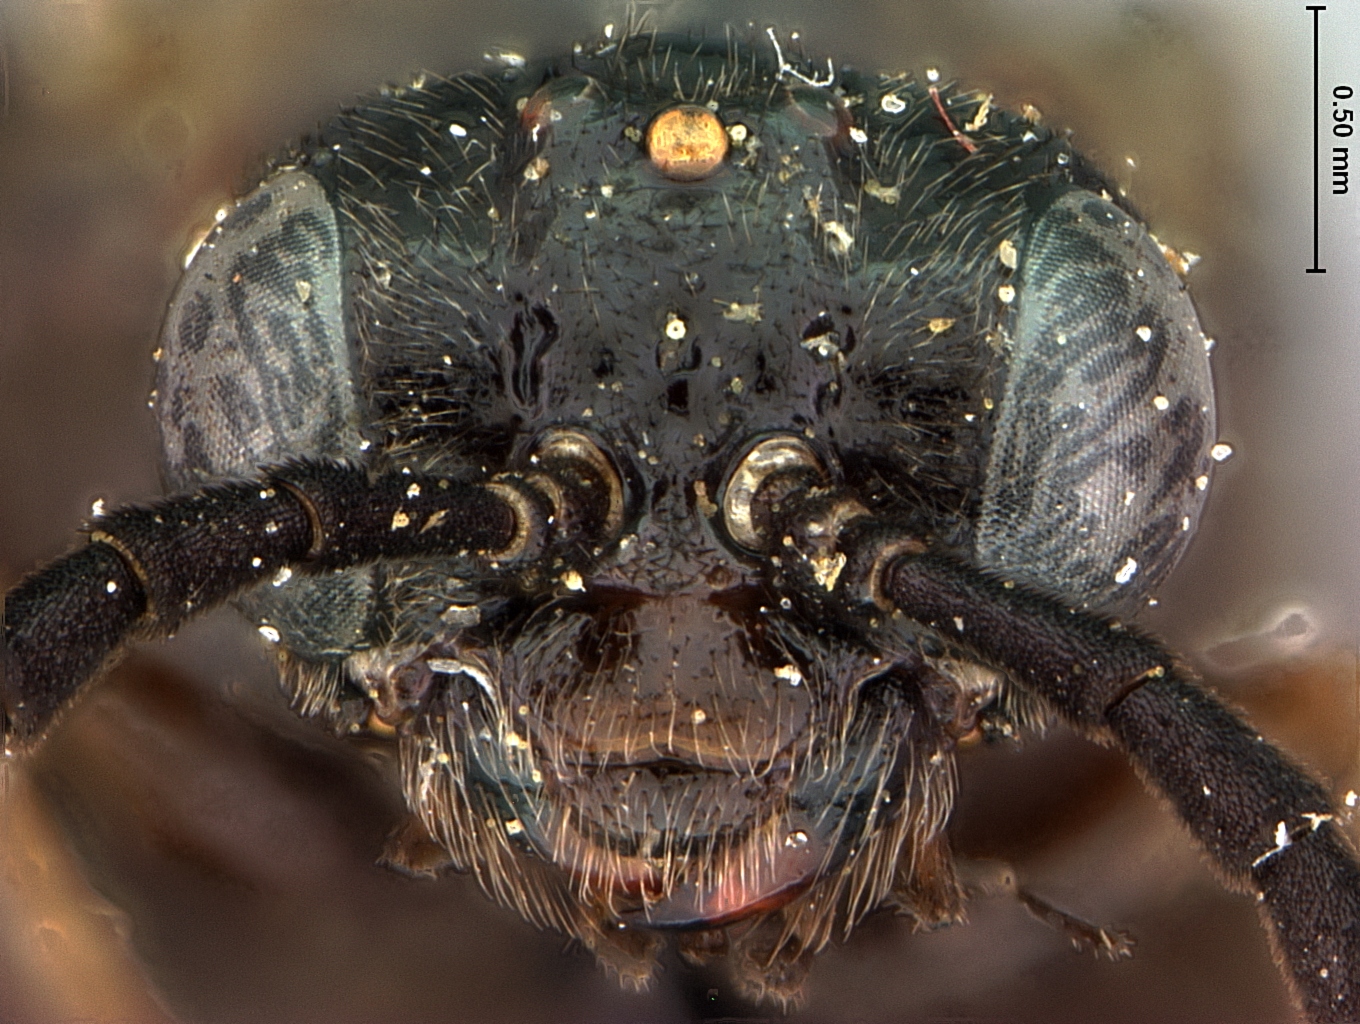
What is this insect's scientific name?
Rhadinoceraea utahensis
